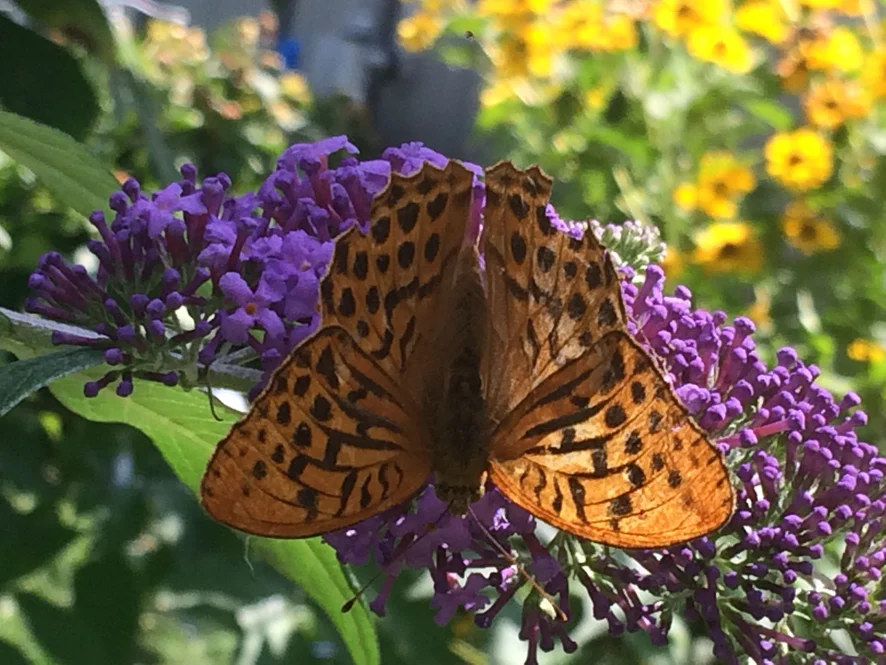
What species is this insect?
Argynnis paphia
